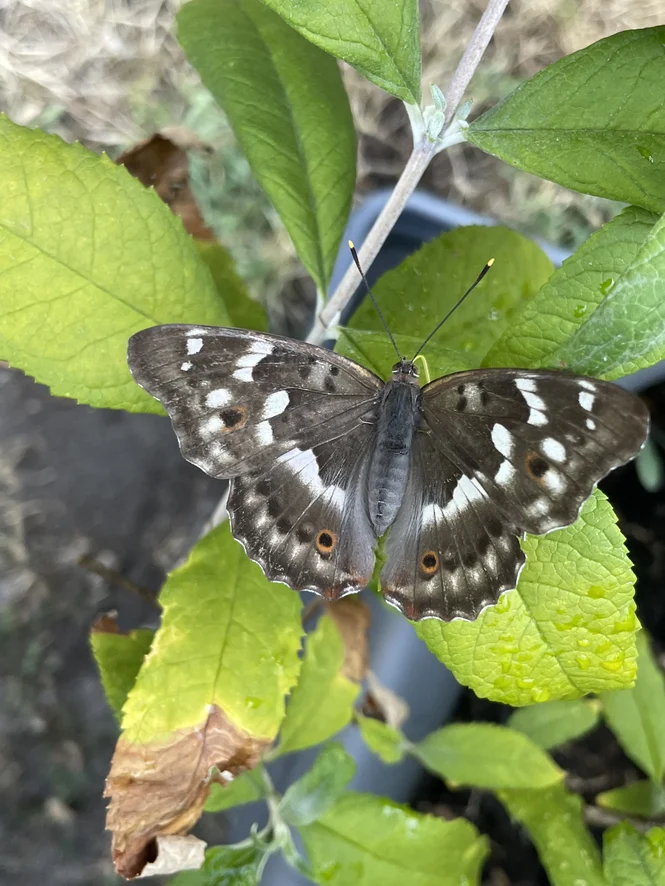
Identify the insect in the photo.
Apatura ilia
